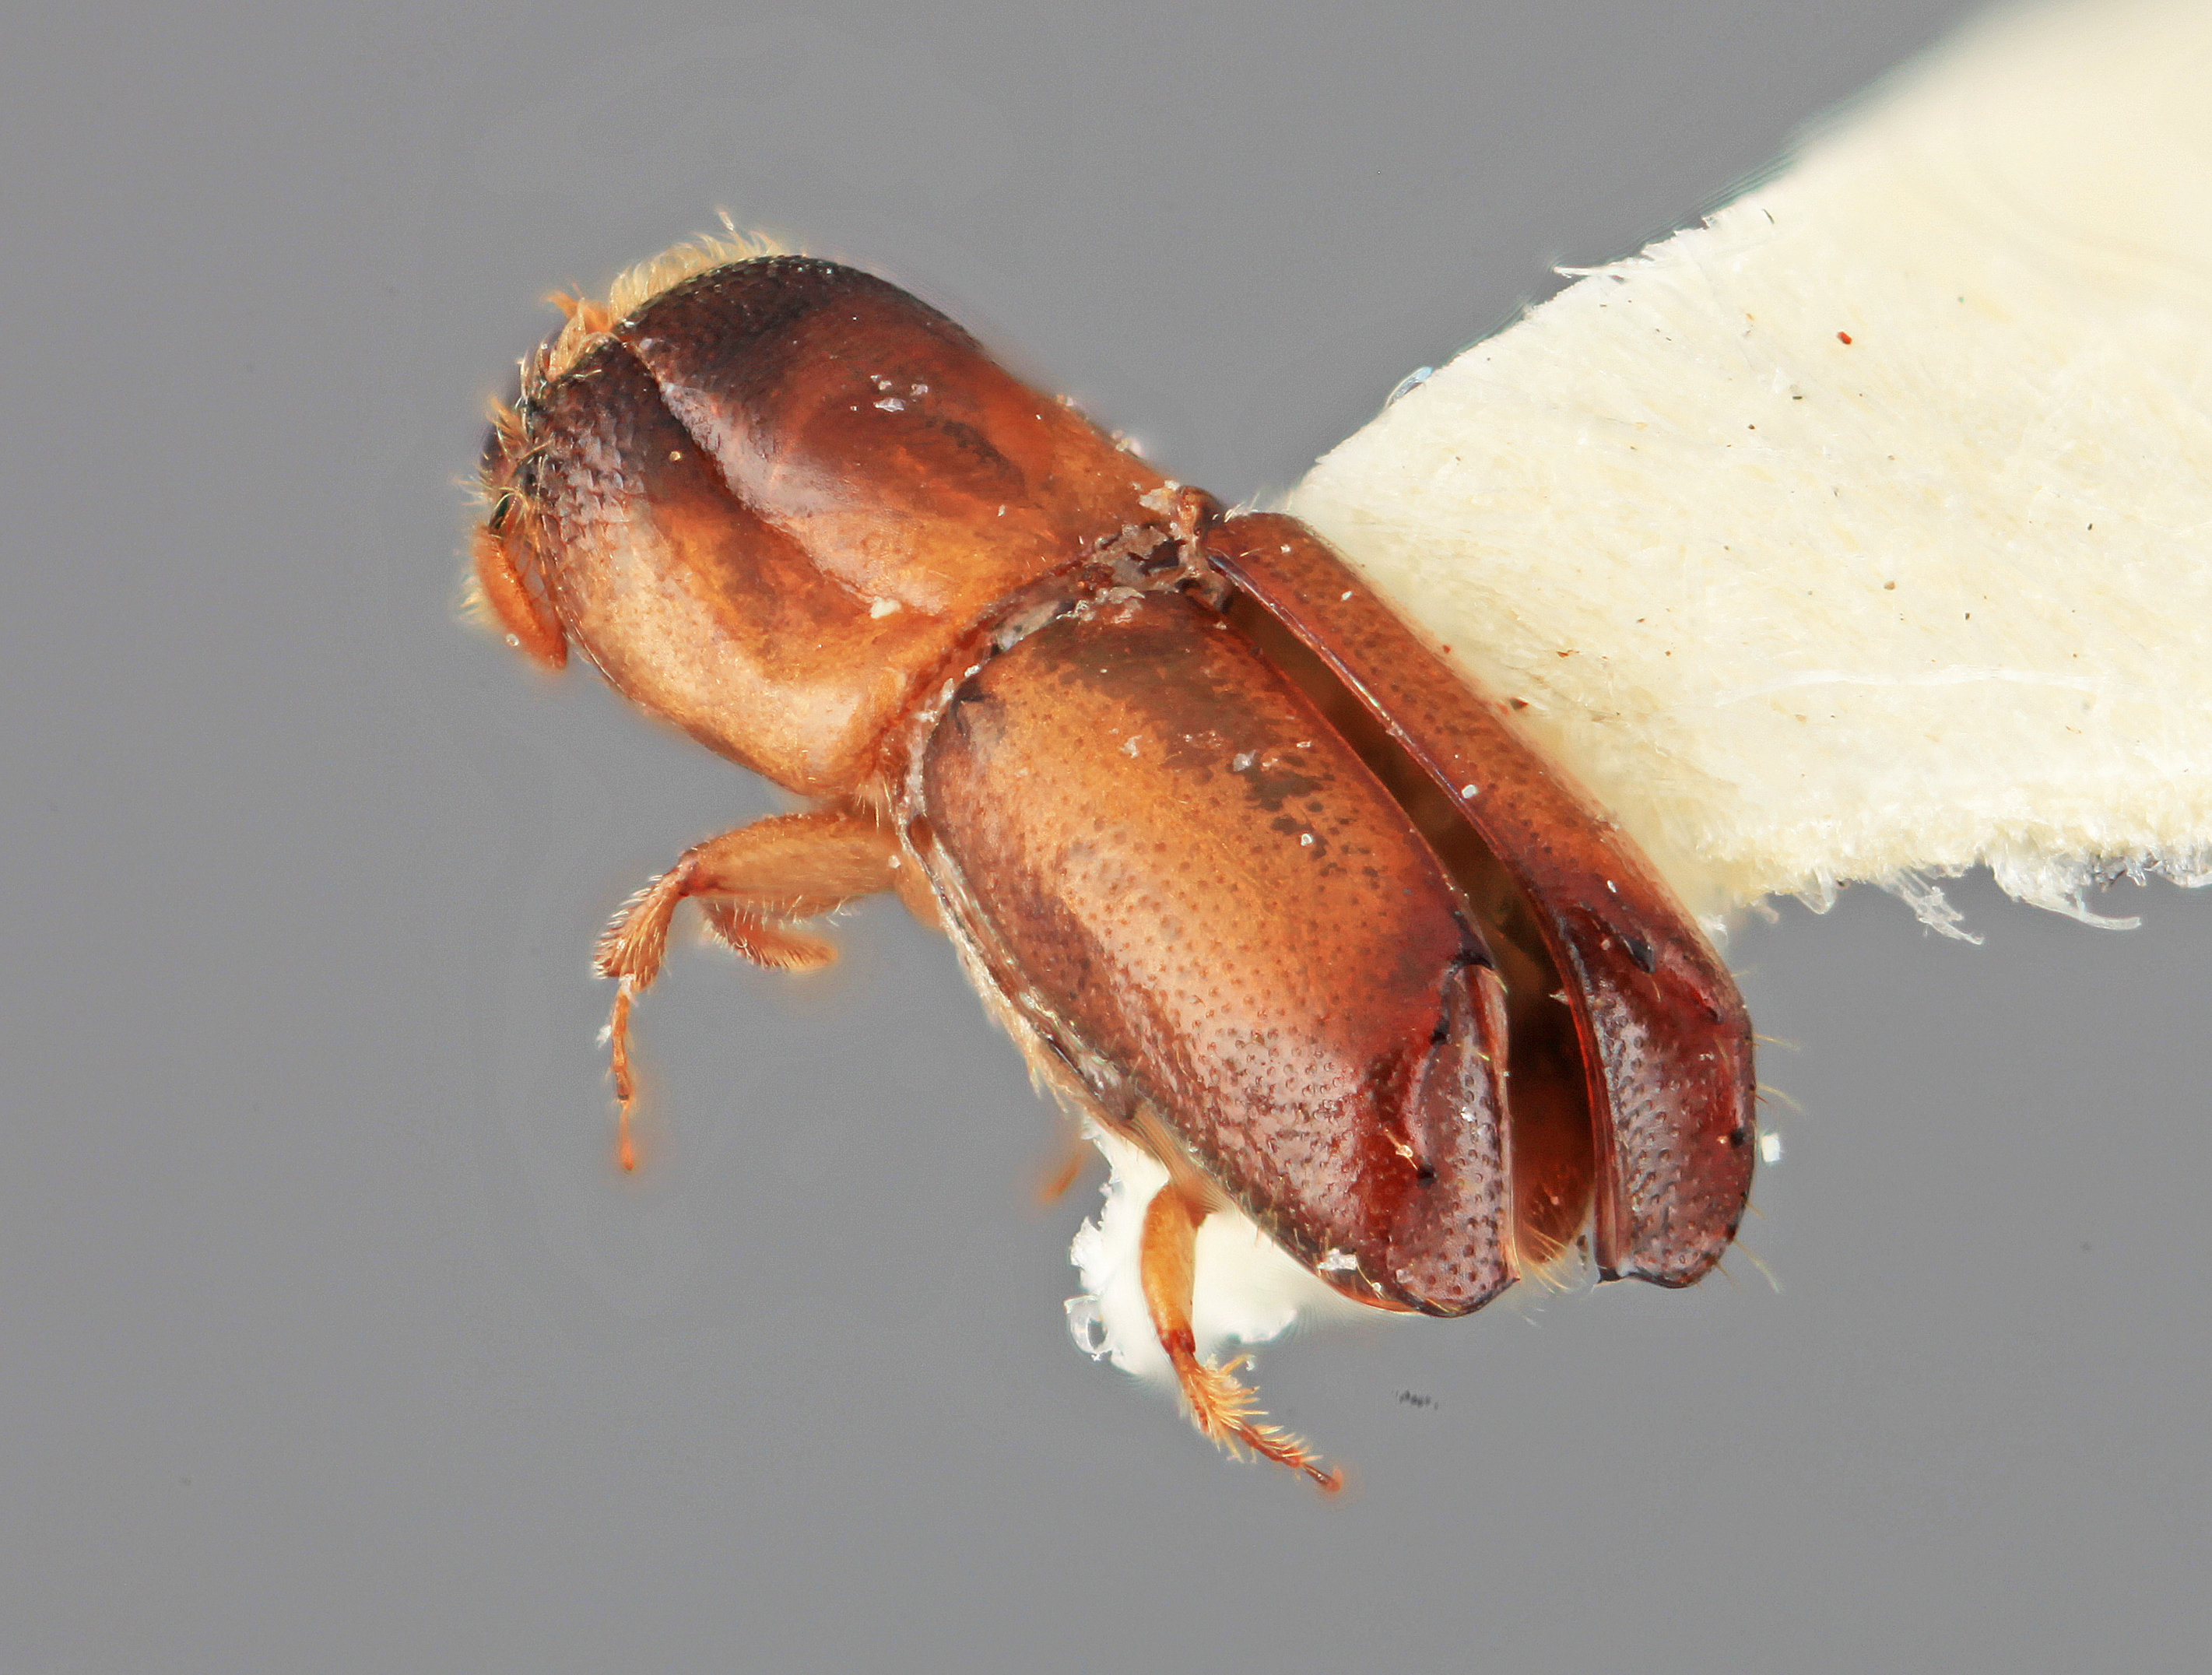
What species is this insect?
Monarthrum lobellum
